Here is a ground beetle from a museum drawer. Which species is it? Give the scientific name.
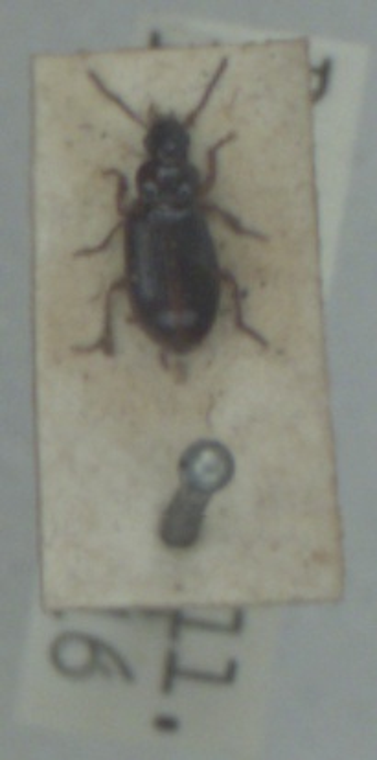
Bradycellus ruficollis
